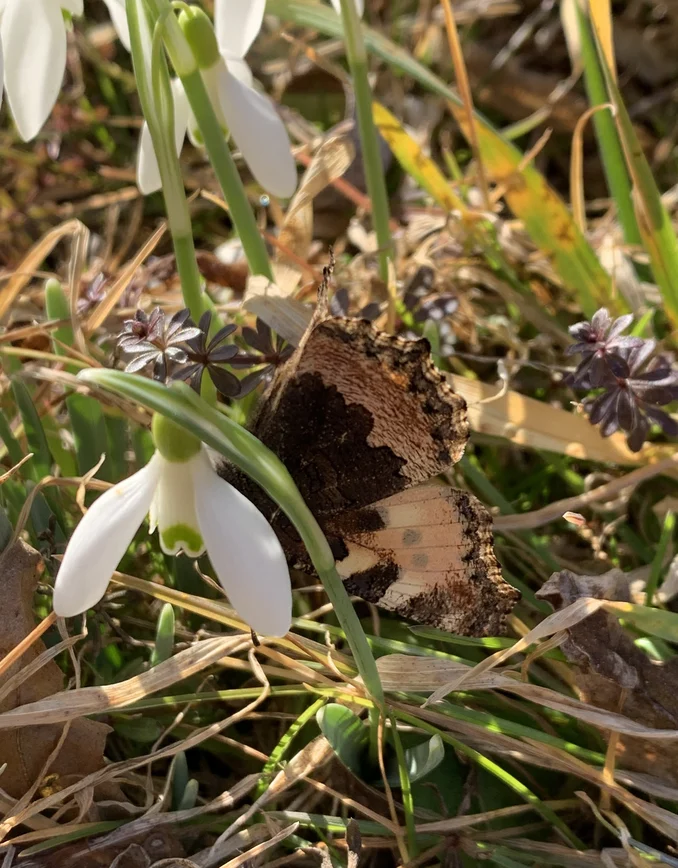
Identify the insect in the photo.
Aglais urticae
